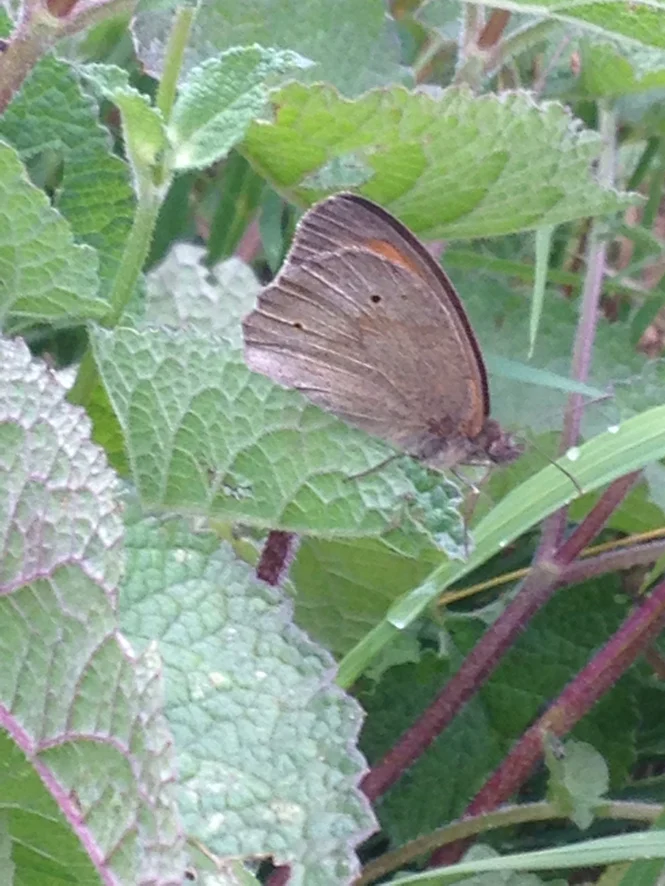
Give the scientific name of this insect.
Maniola jurtina
